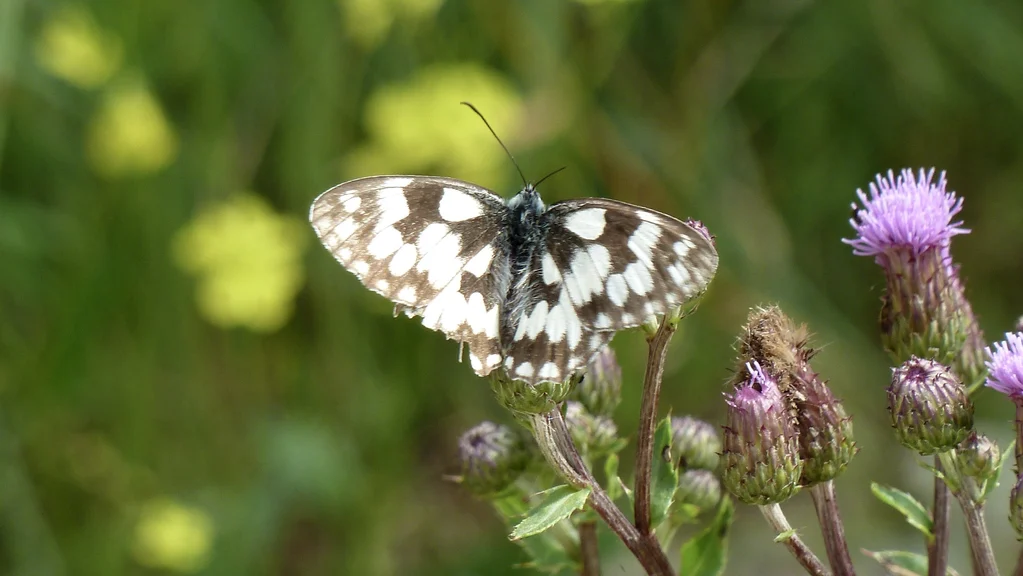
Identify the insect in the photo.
Melanargia galathea
